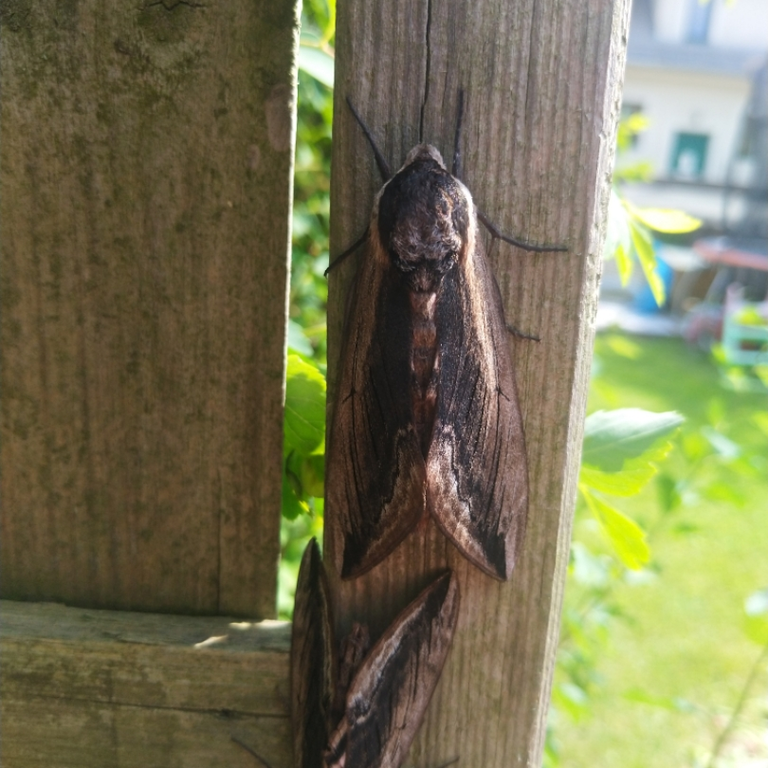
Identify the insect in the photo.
Sphinx ligustri
